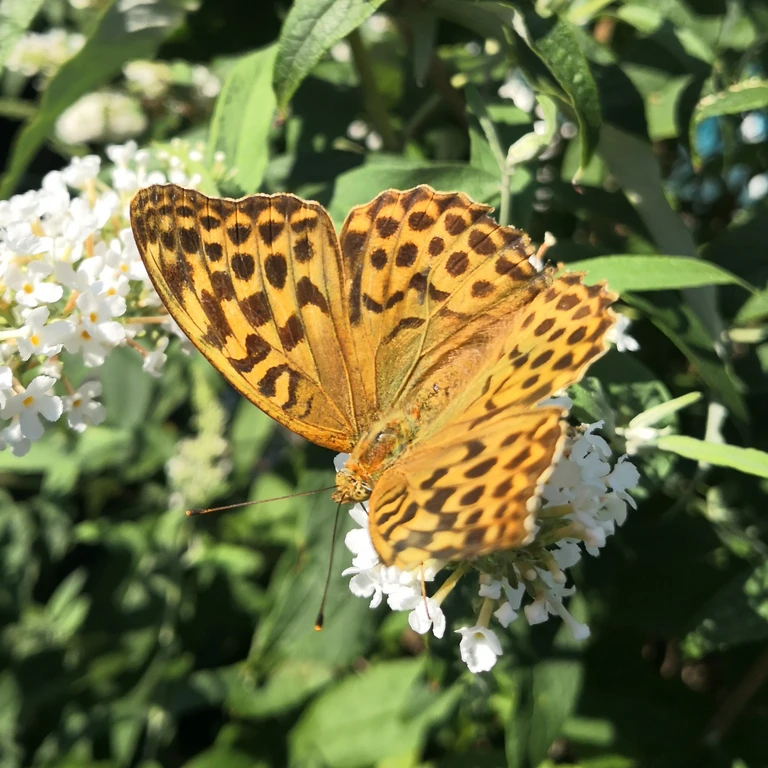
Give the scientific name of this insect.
Argynnis paphia
